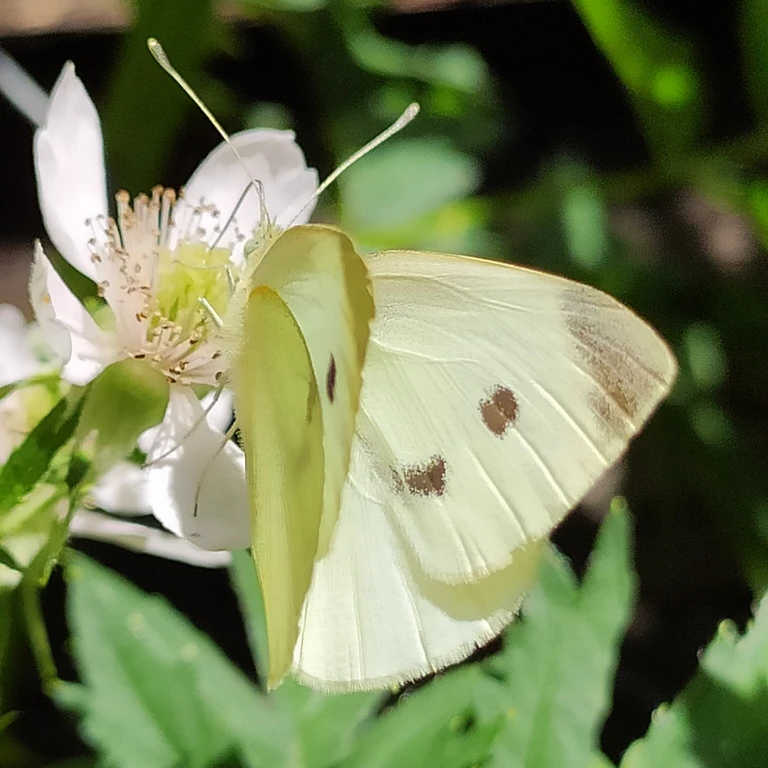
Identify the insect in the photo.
Pieris rapae
